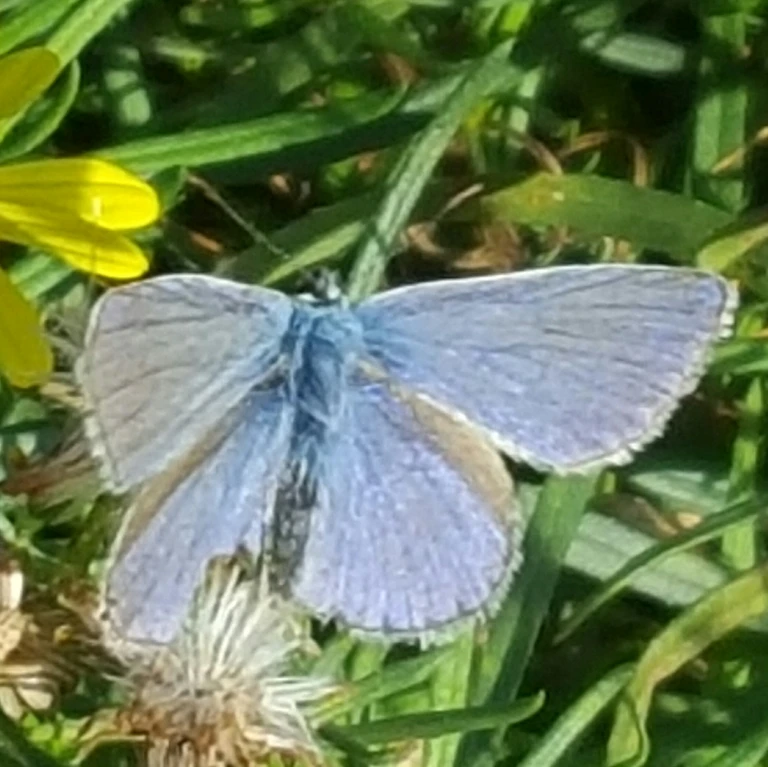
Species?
Polyommatus icarus
